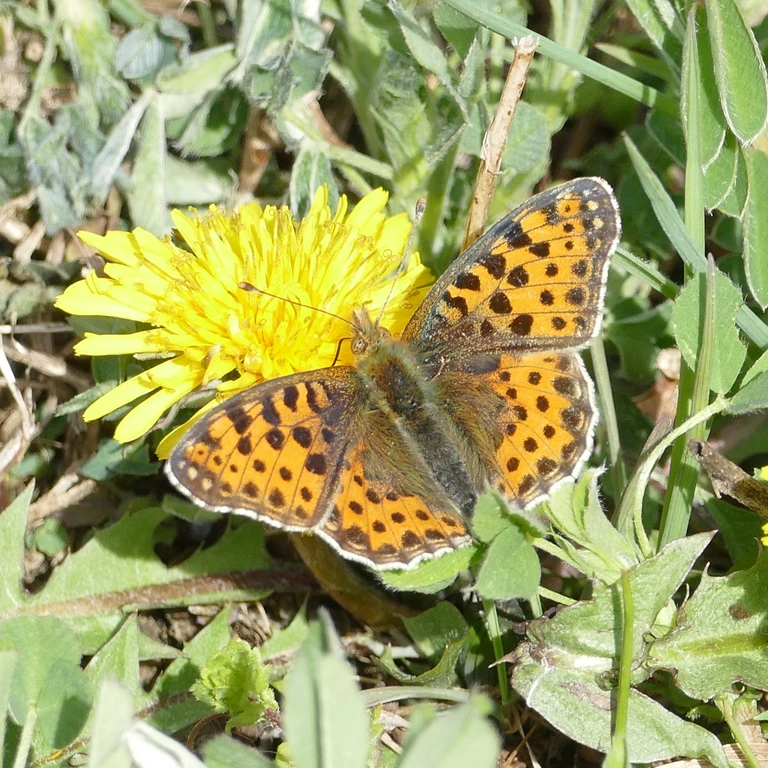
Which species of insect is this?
Issoria lathonia
